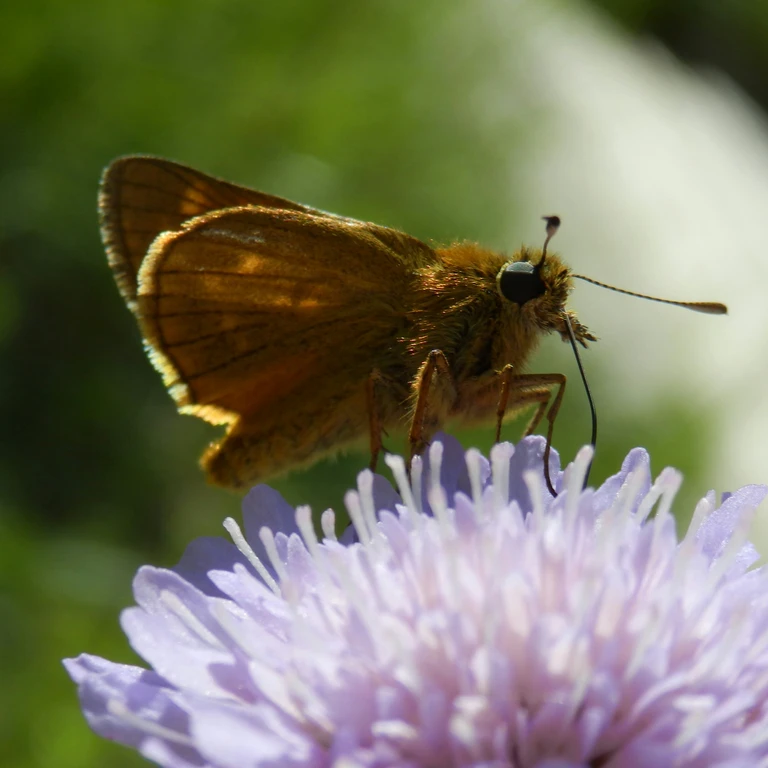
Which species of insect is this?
Ochlodes sylvanus (also Ochlodes venata)
